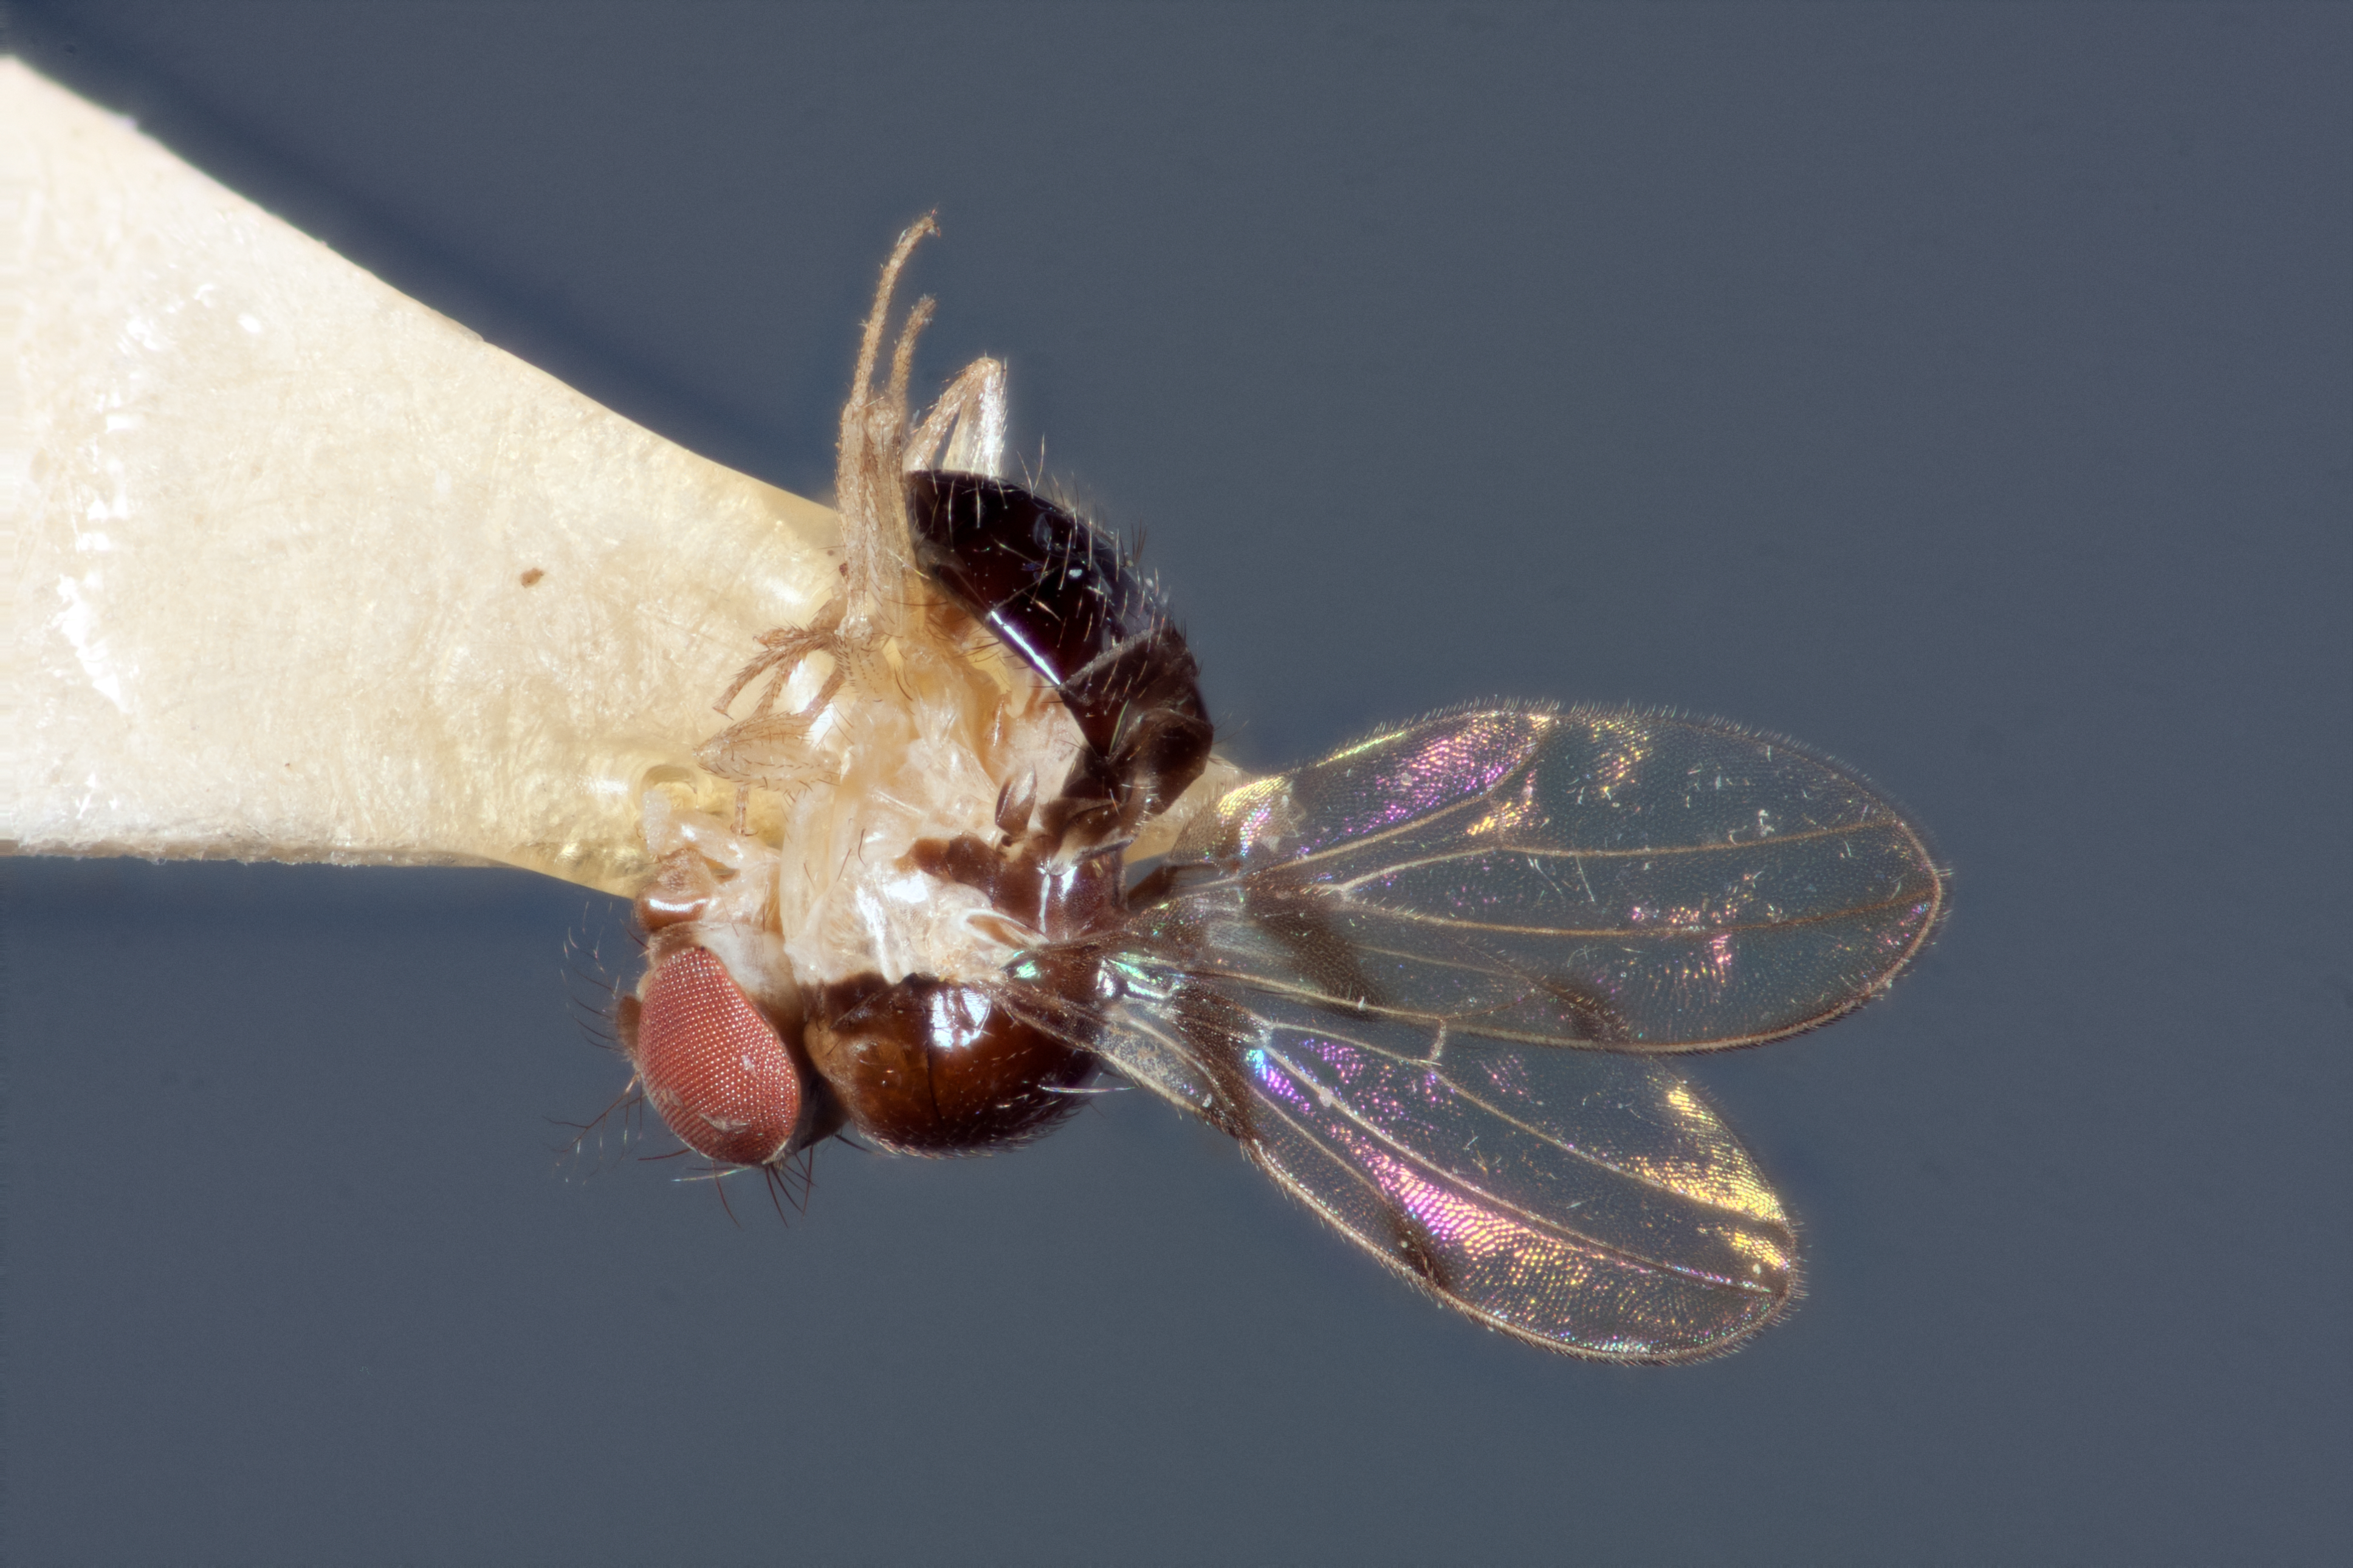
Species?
Mycodrosophila nigropleura
